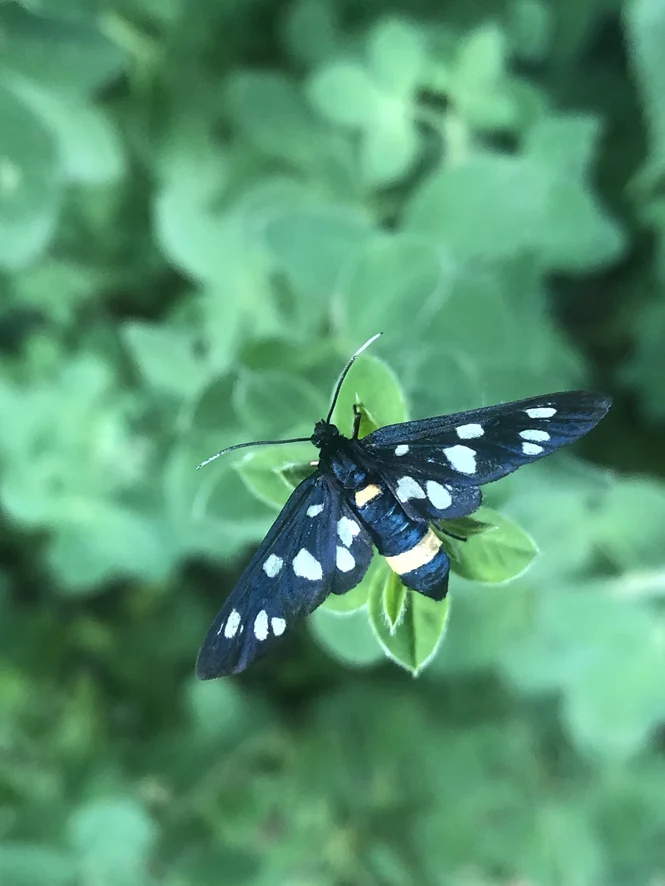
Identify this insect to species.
Amata phegea
